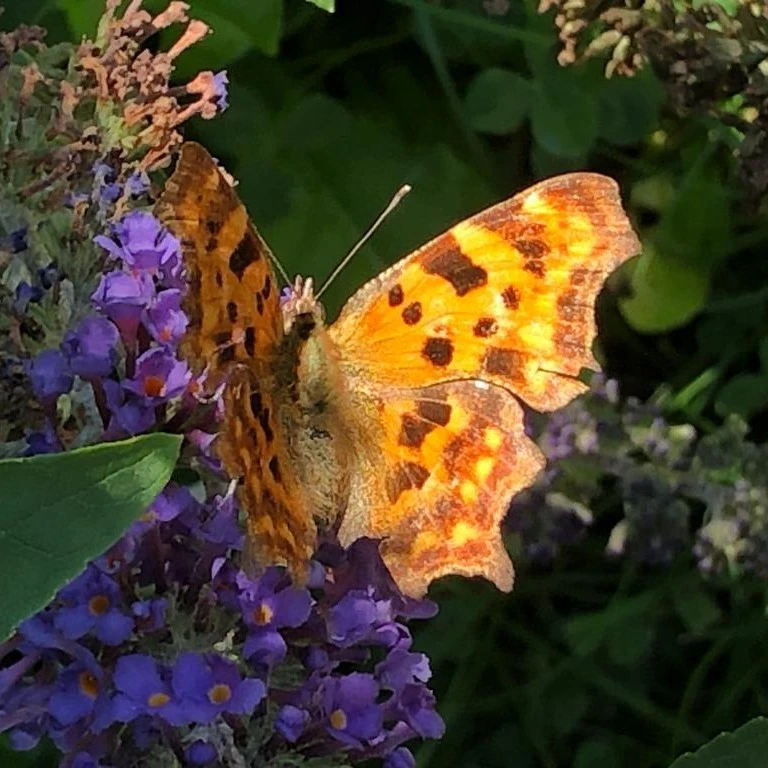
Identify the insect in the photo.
Polygonia c-album
